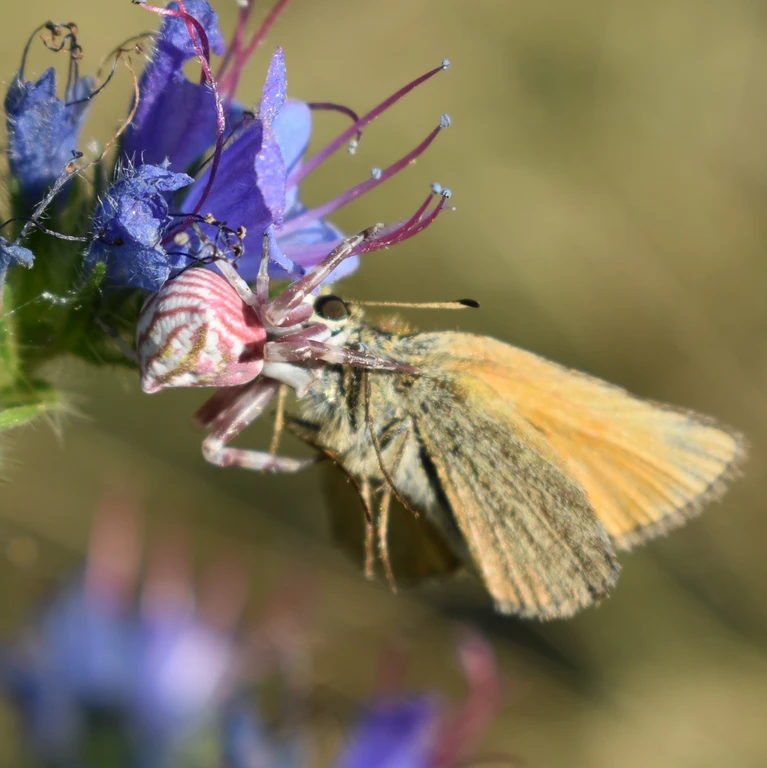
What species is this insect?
Thymelicus lineola
